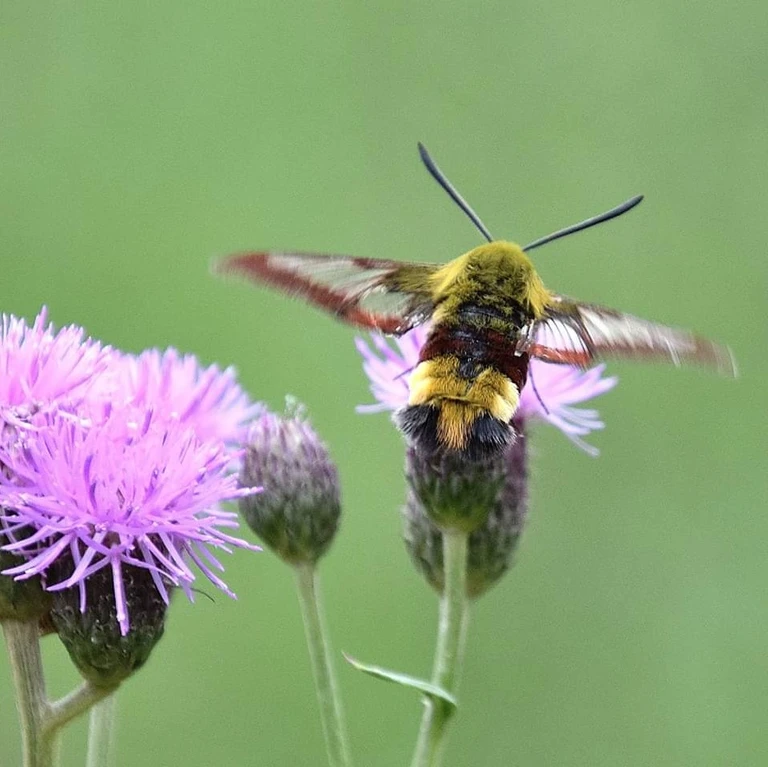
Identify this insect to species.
Hemaris fuciformis
